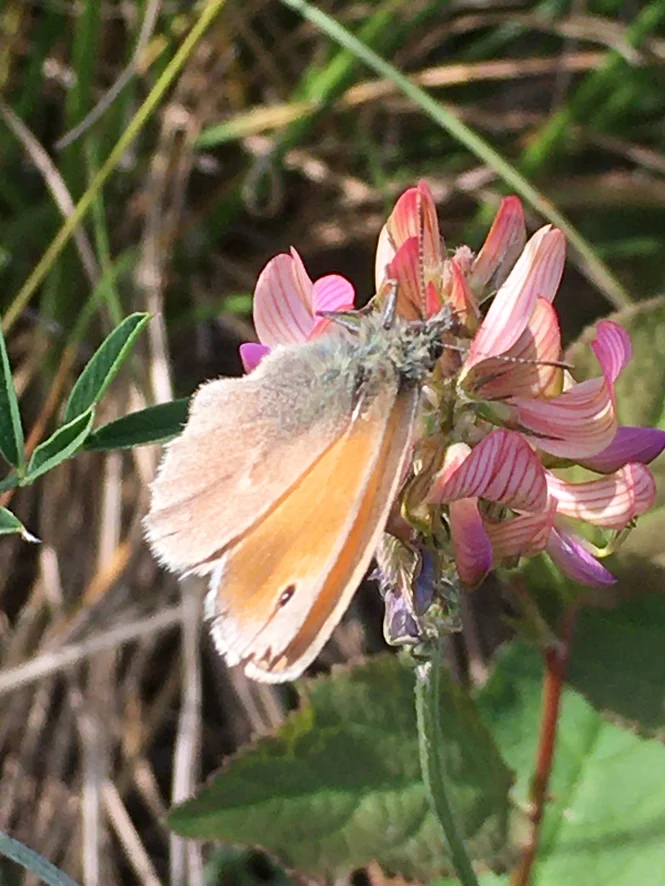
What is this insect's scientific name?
Coenonympha pamphilus
